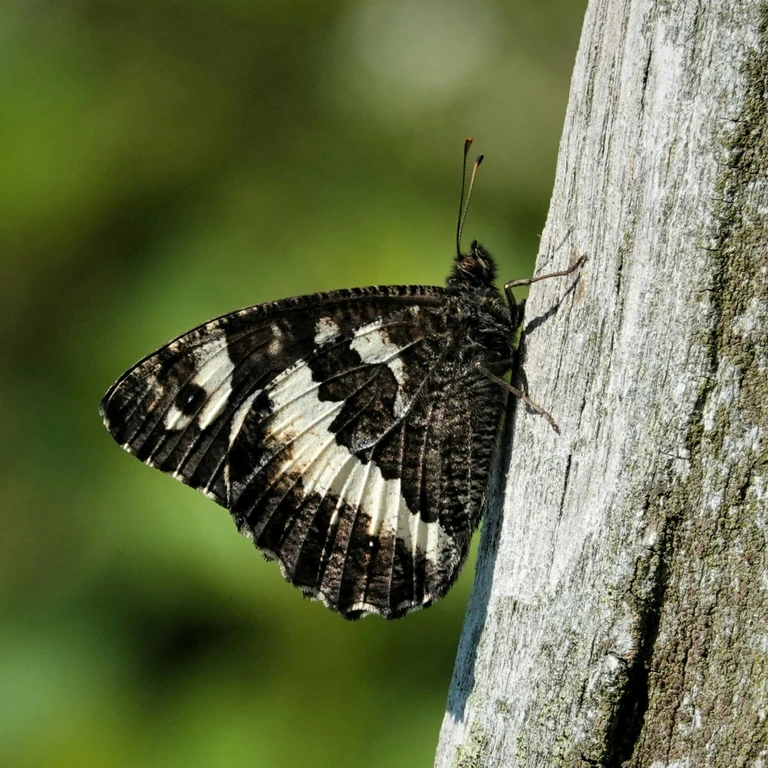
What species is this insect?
Brintesia circe
